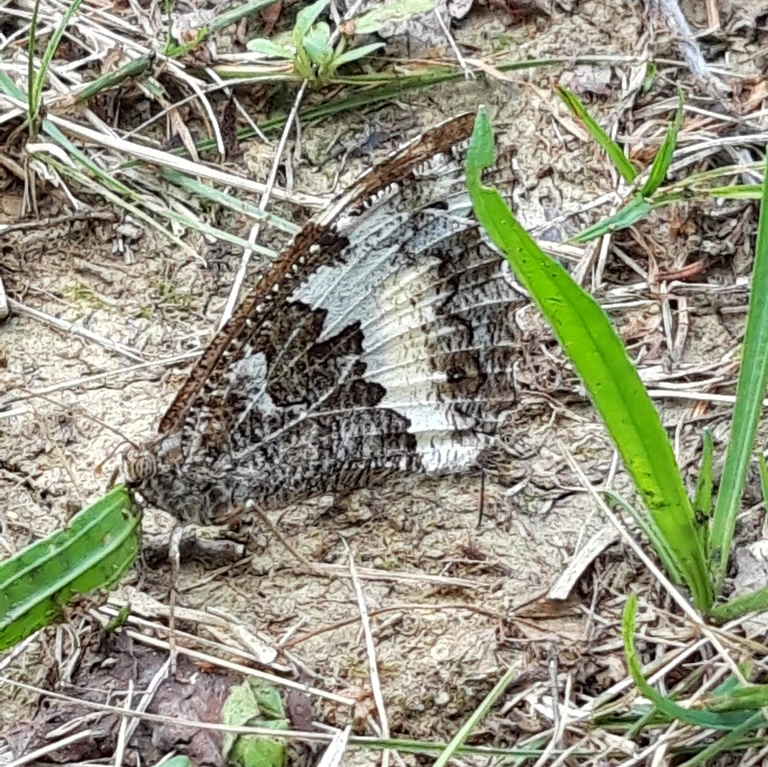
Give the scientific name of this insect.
Brintesia circe
